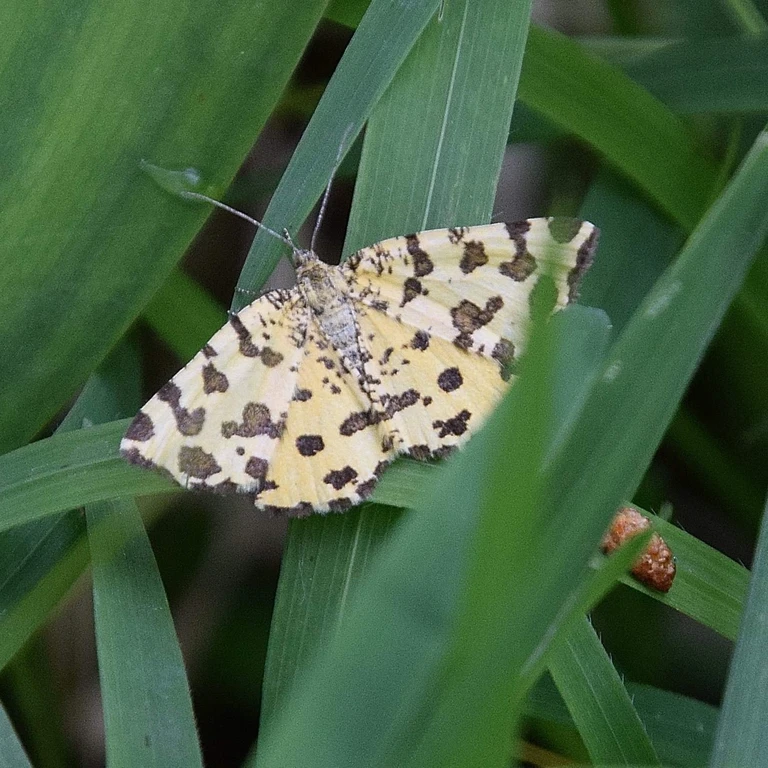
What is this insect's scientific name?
Pseudopanthera macularia
